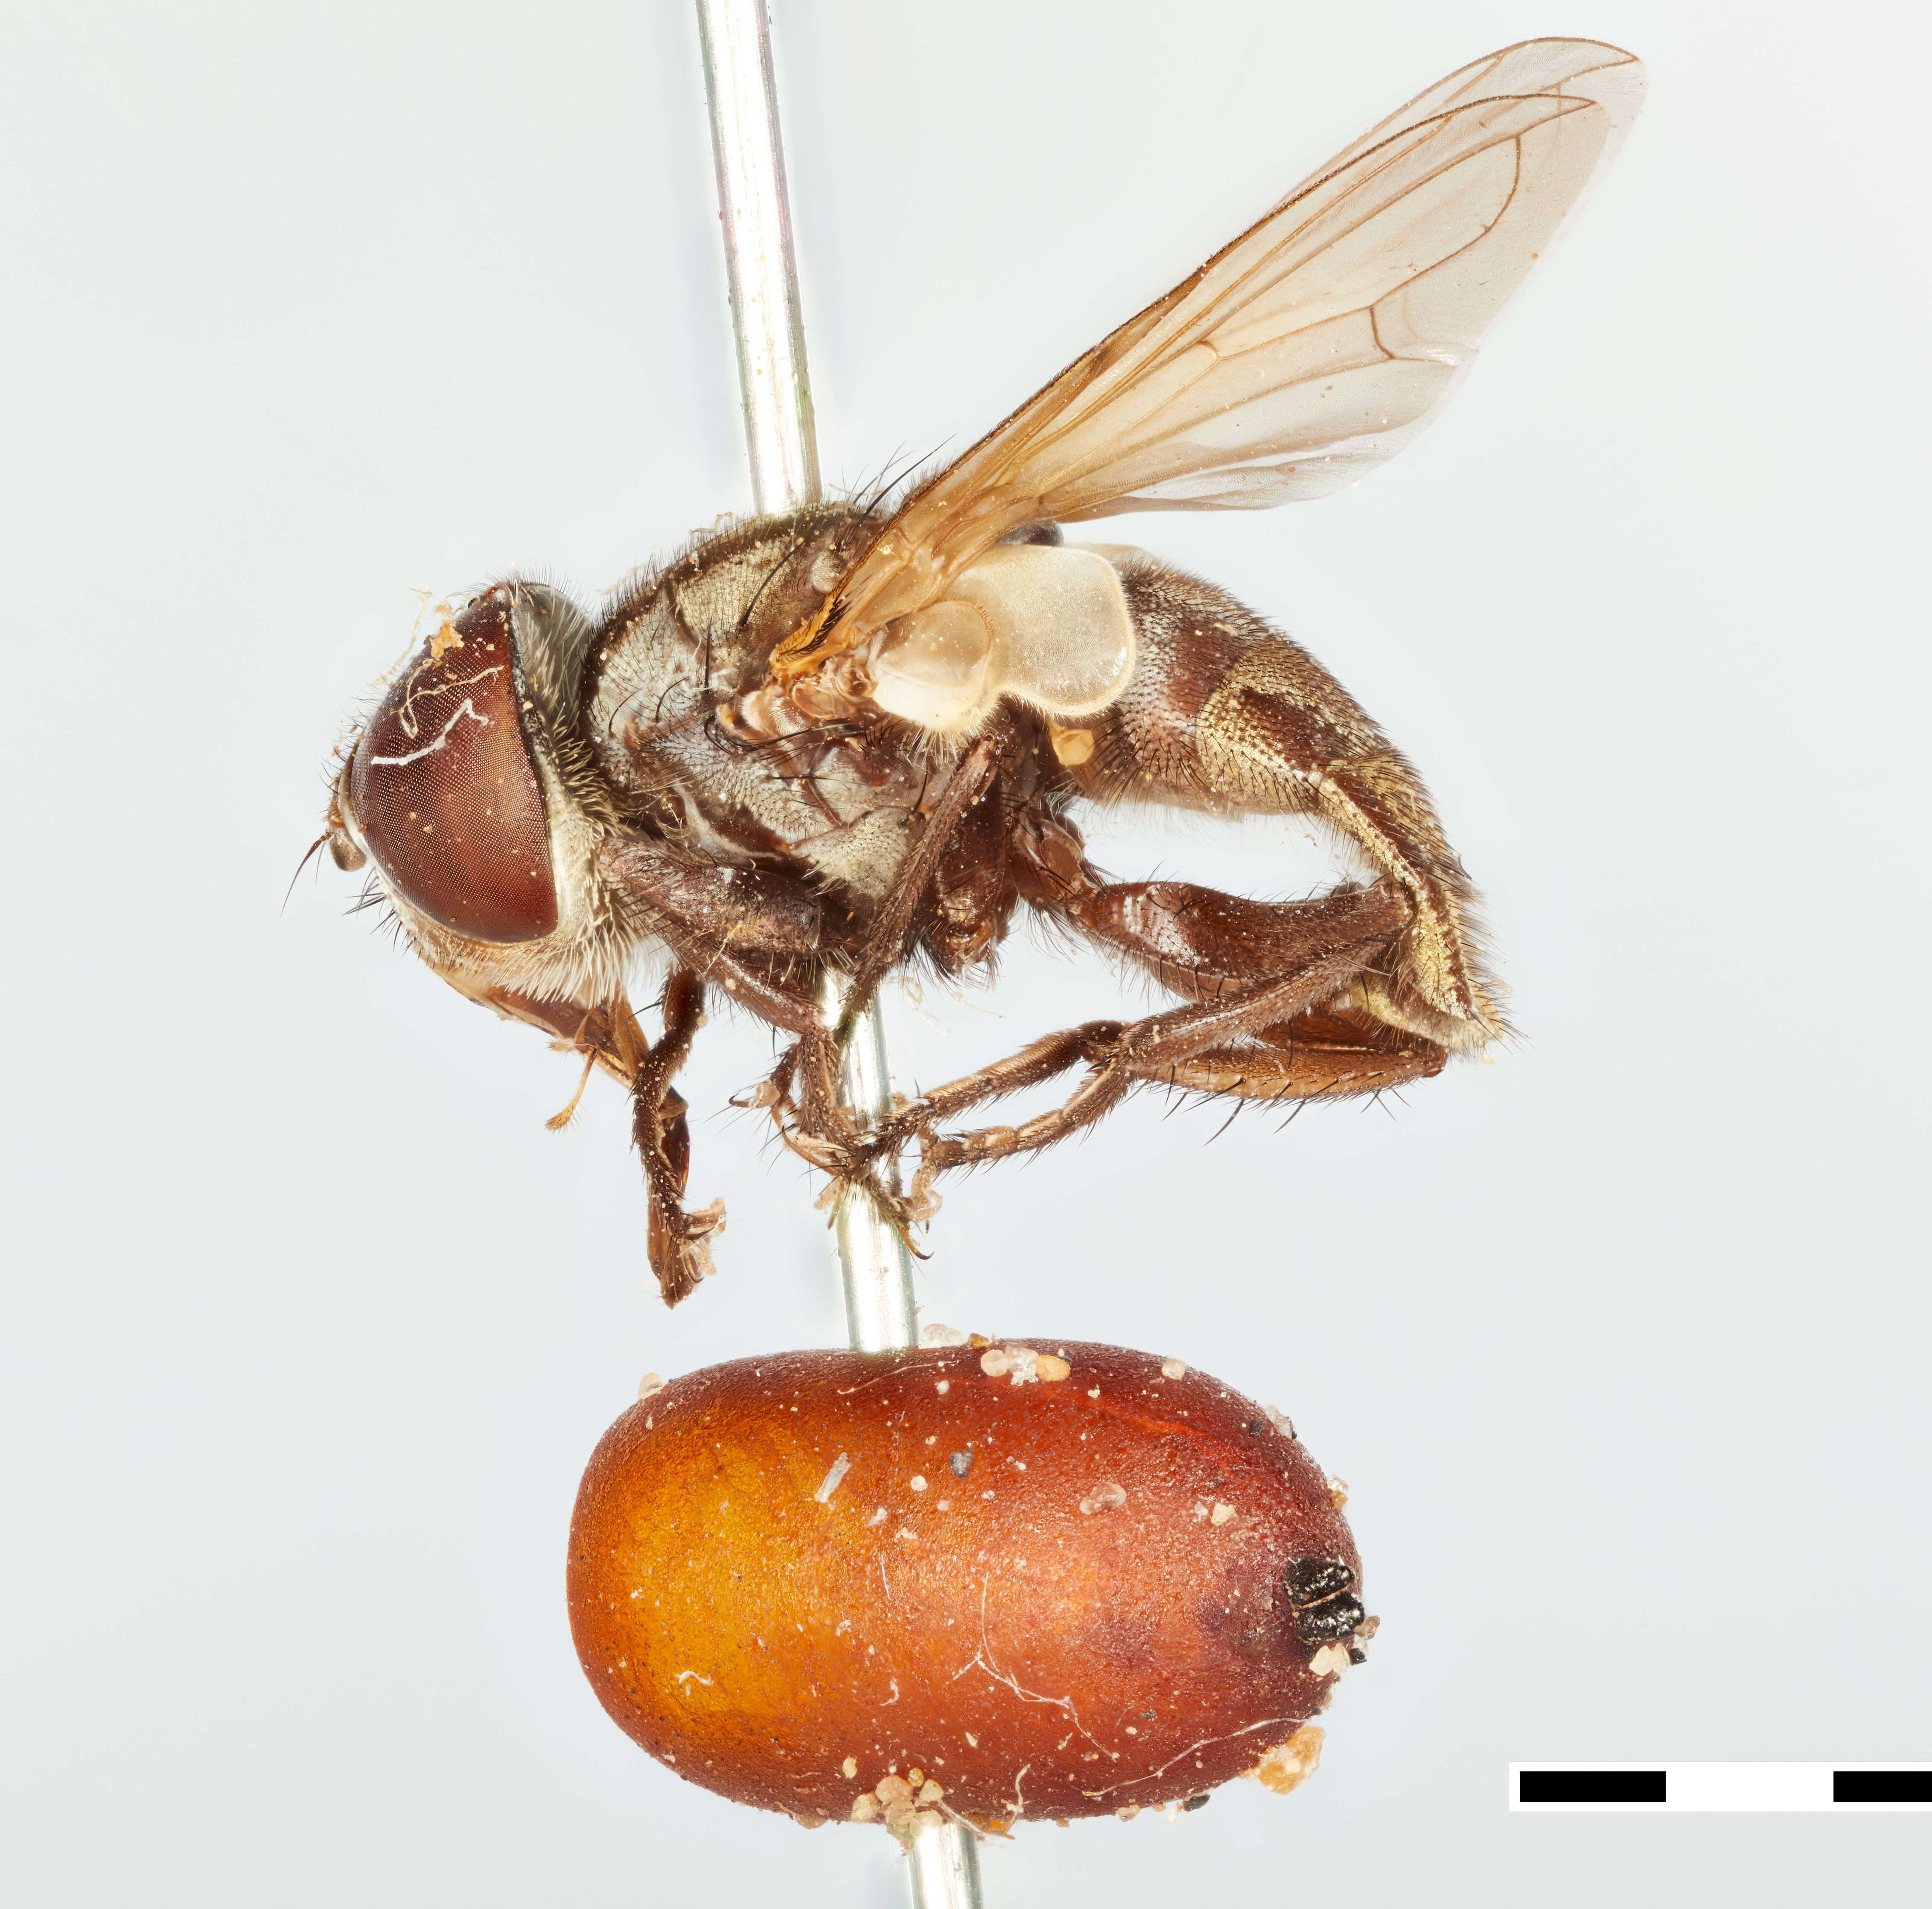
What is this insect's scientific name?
Paraphorantha peruviana
